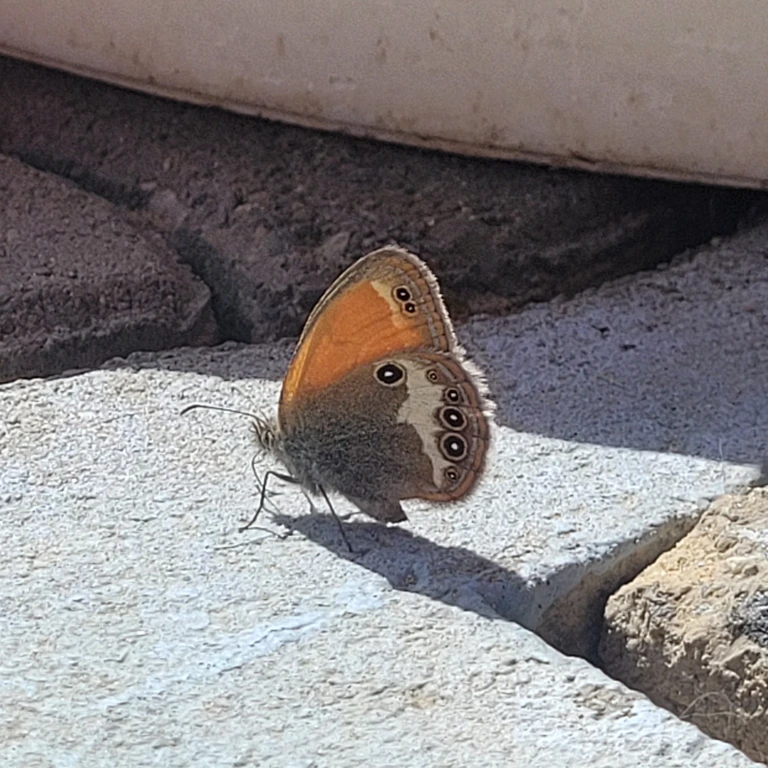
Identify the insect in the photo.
Coenonympha arcania
